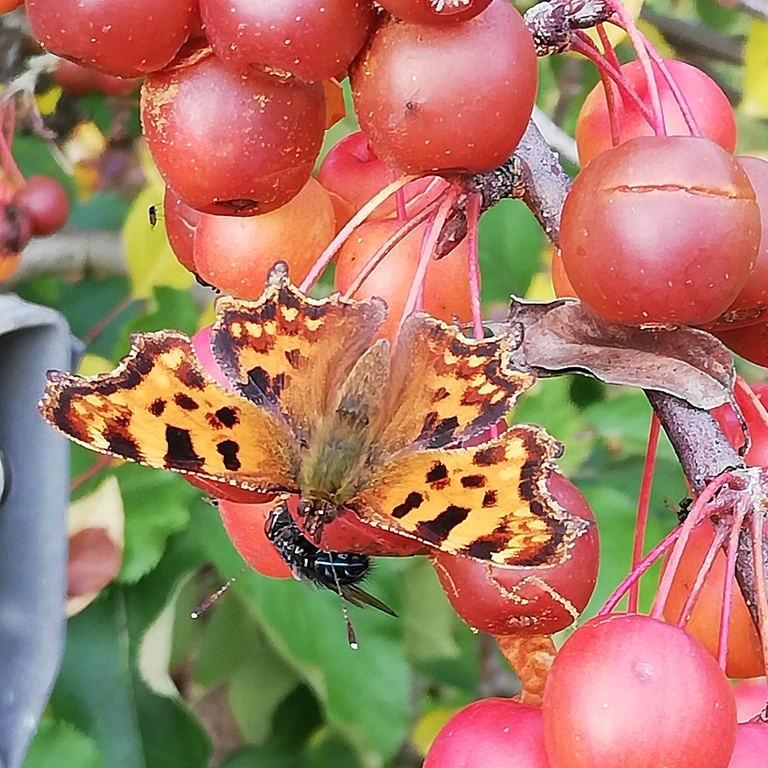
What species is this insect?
Polygonia c-album
